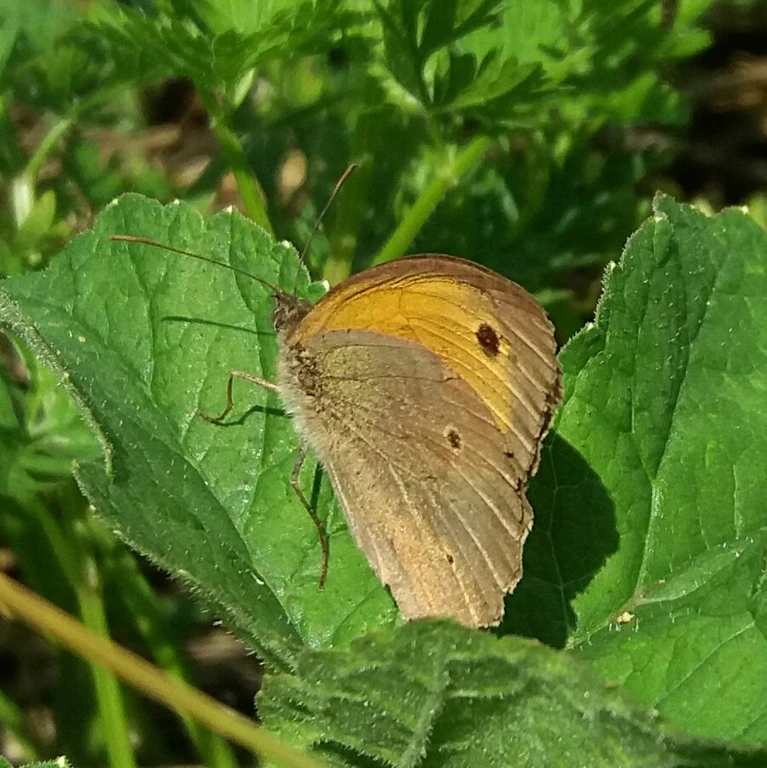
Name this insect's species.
Maniola jurtina
